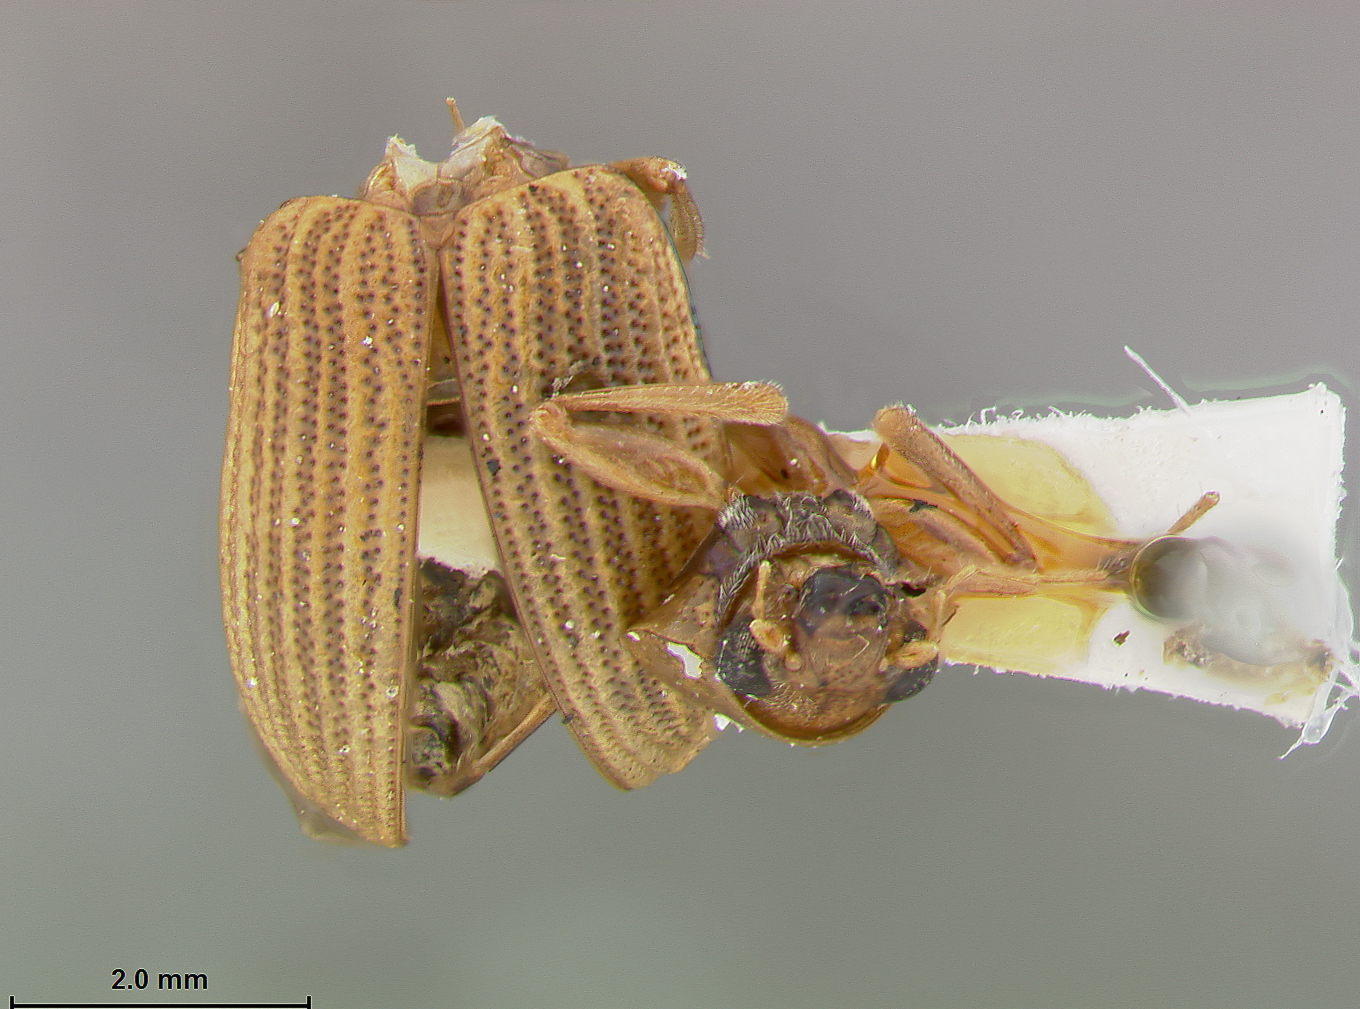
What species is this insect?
Colaspis zanthophaia
